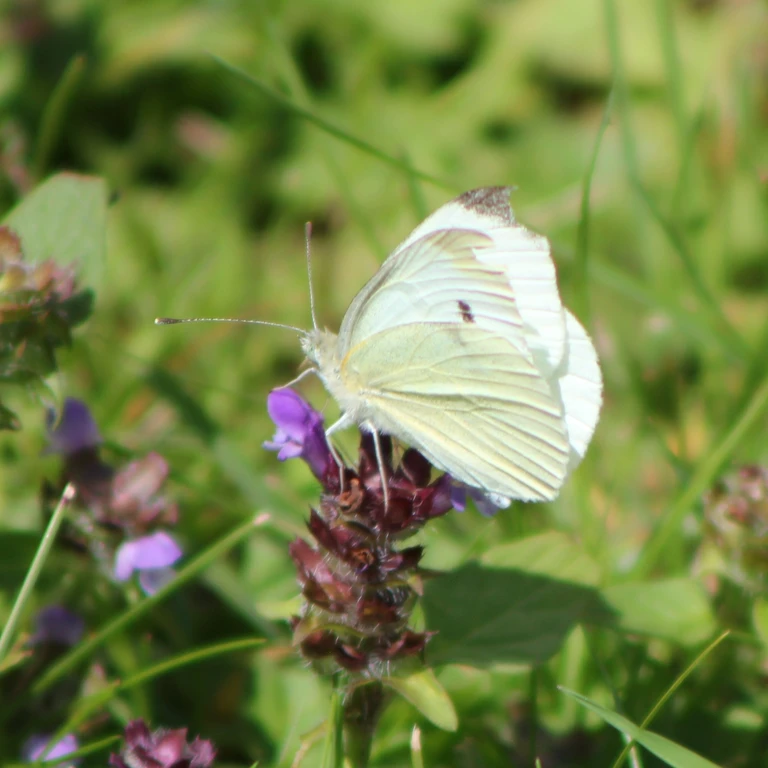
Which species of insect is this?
Pieris rapae
